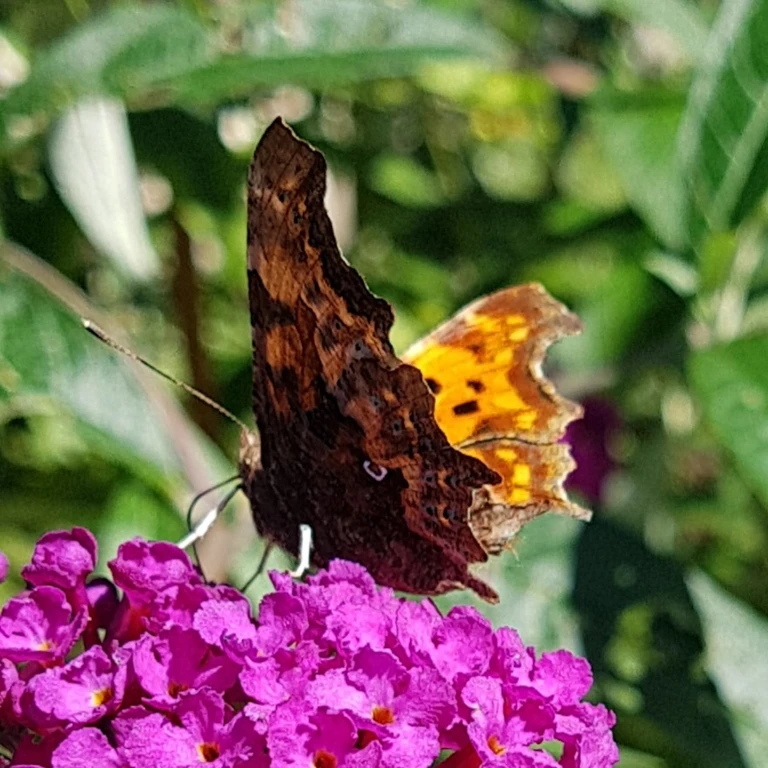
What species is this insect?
Polygonia c-album
